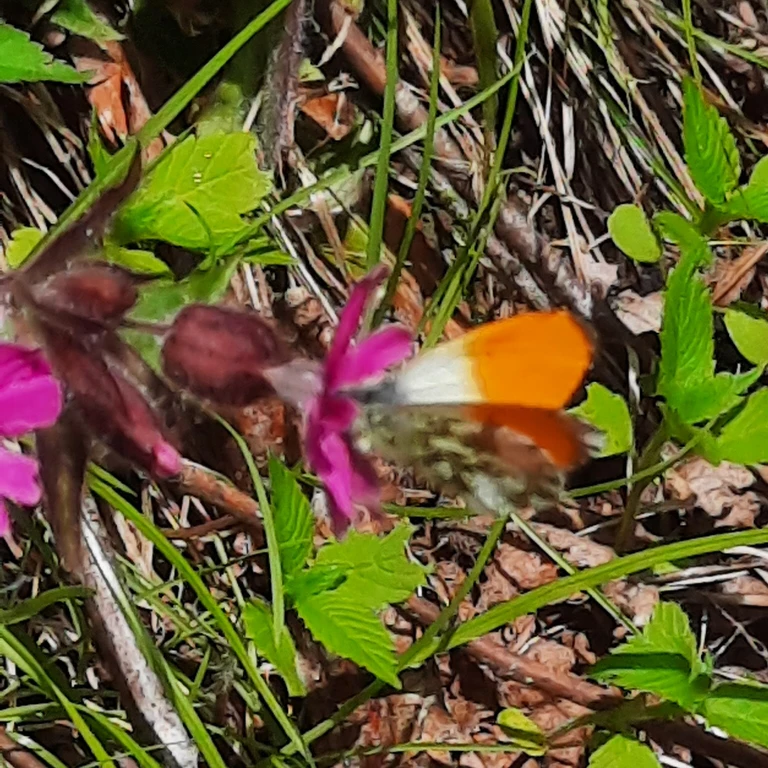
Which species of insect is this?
Anthocharis cardamines
